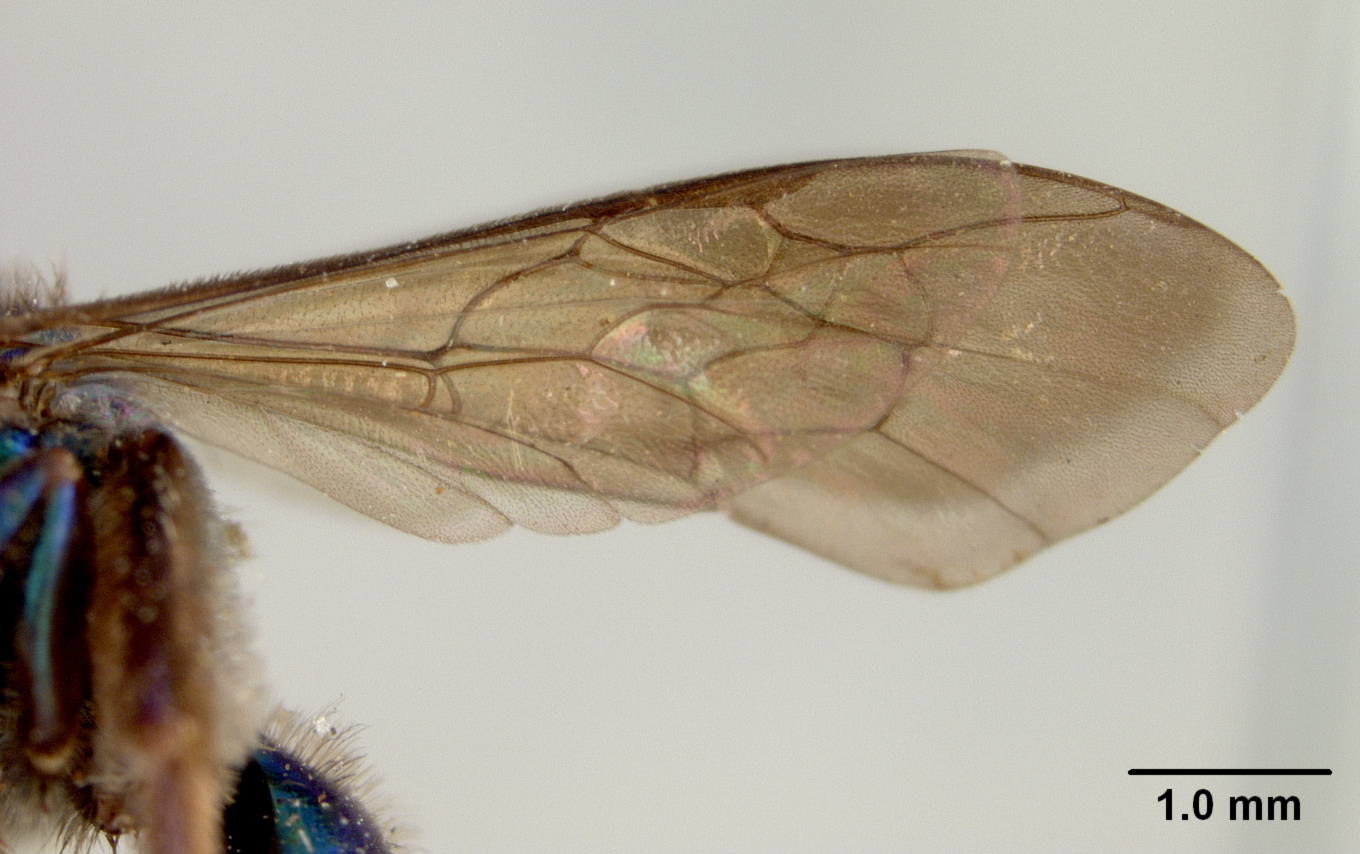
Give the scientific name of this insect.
Augochlora piscatoria
